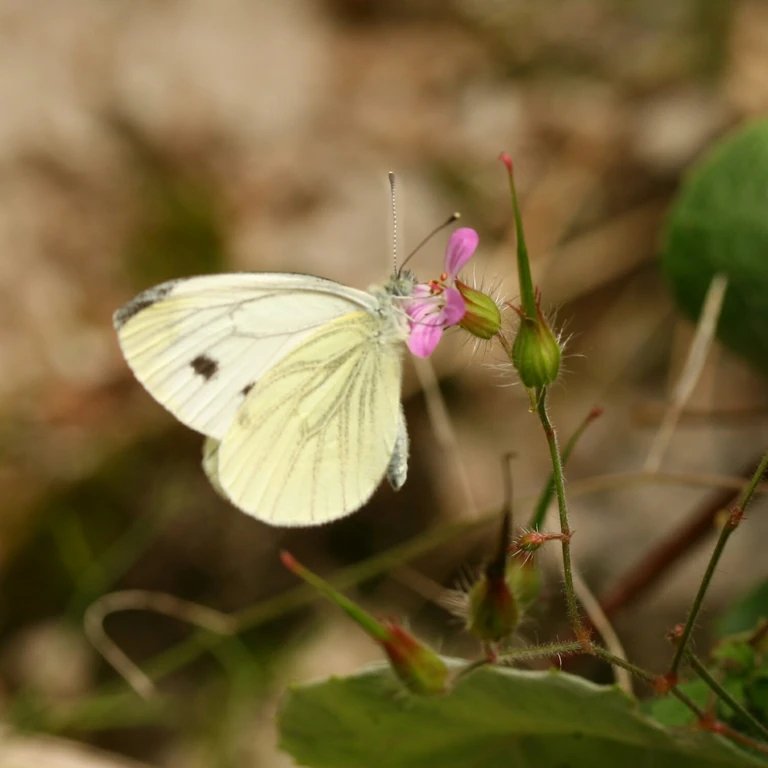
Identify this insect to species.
Pieris napi
